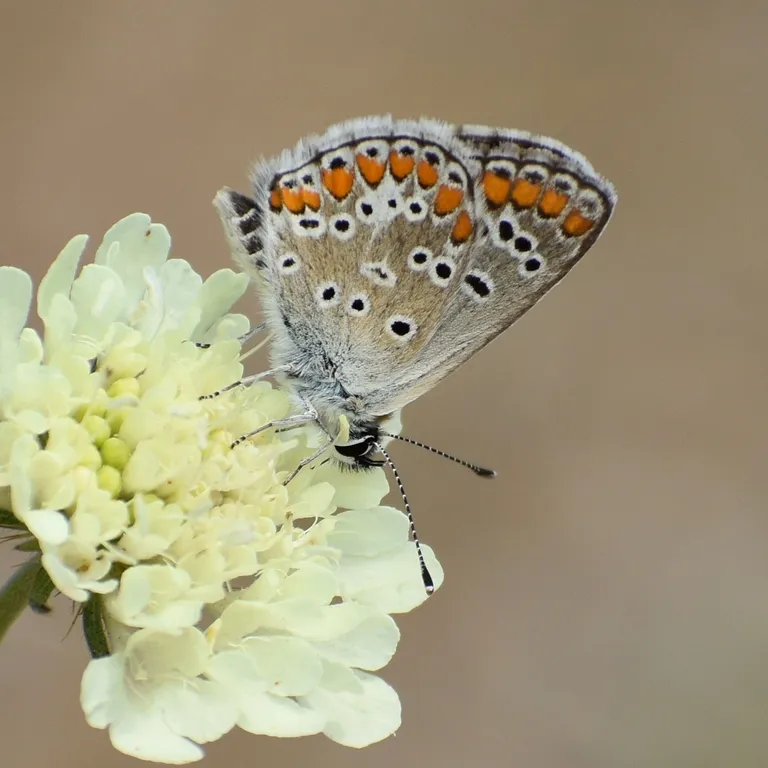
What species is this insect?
Aricia agestis/artaxerxes
